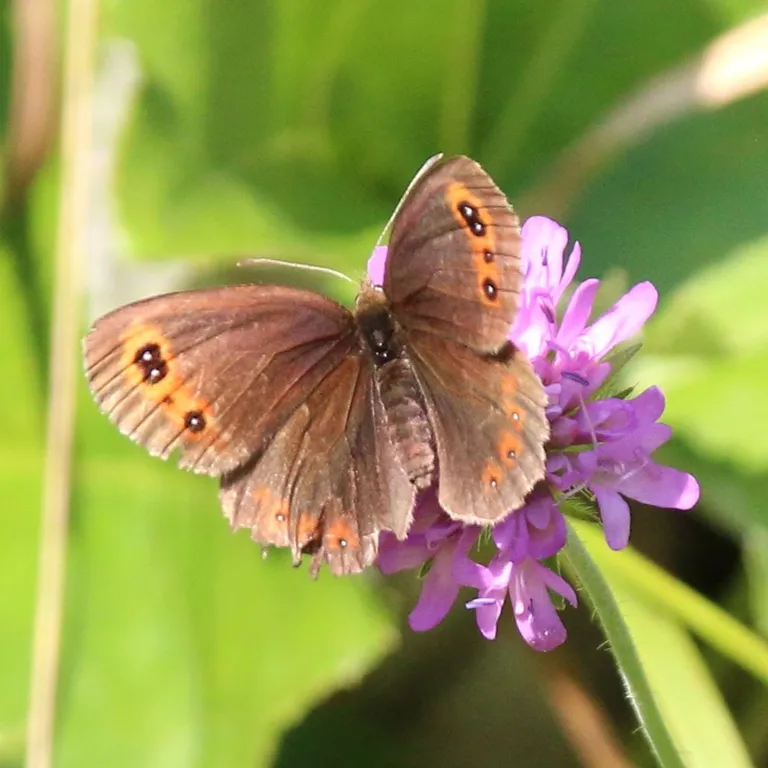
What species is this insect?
Erebia aethiops
